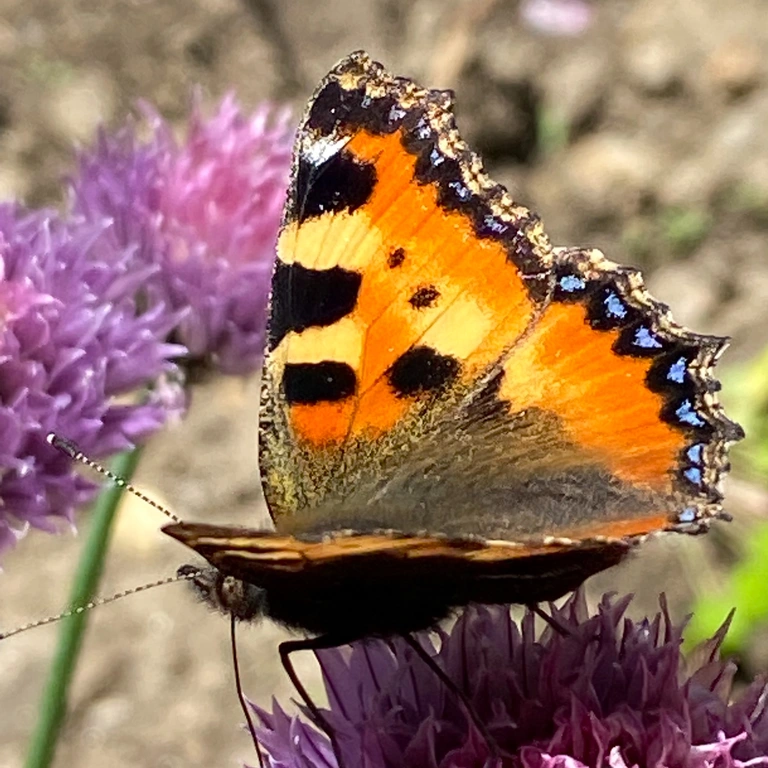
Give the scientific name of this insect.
Aglais urticae
